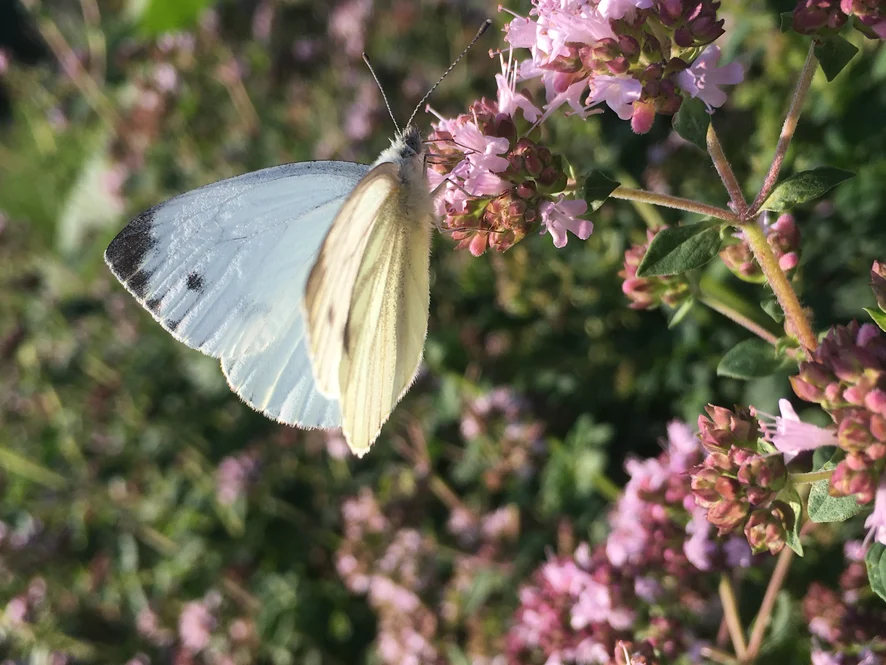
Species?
Pieris napi
